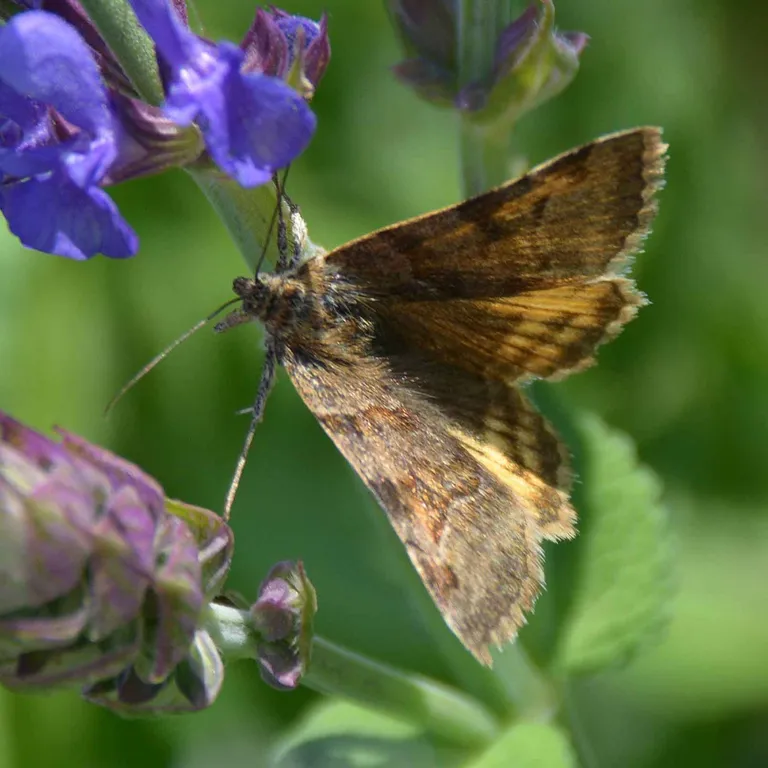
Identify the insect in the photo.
Euclidia glyphica
